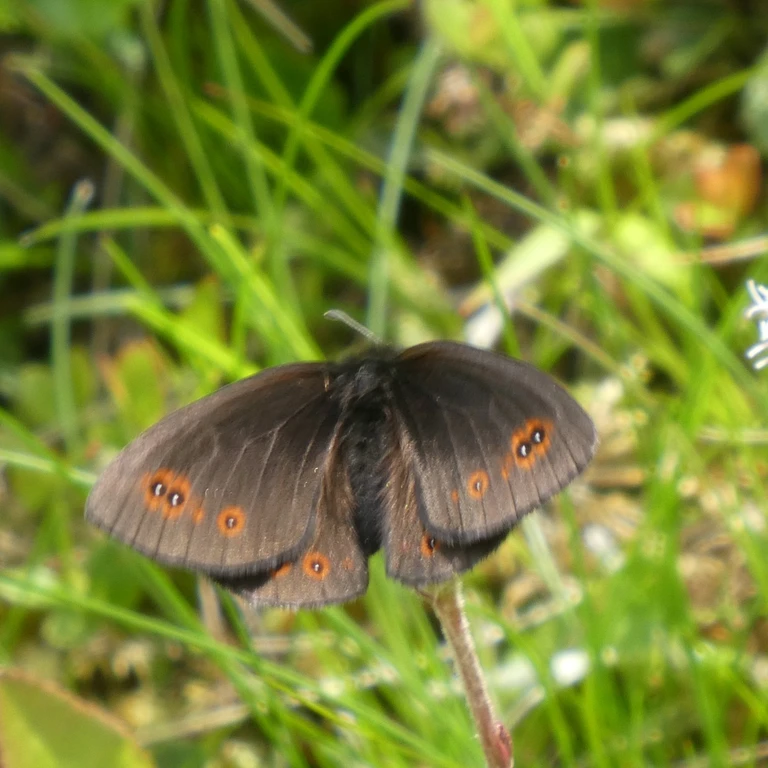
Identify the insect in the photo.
Erebia medusa
